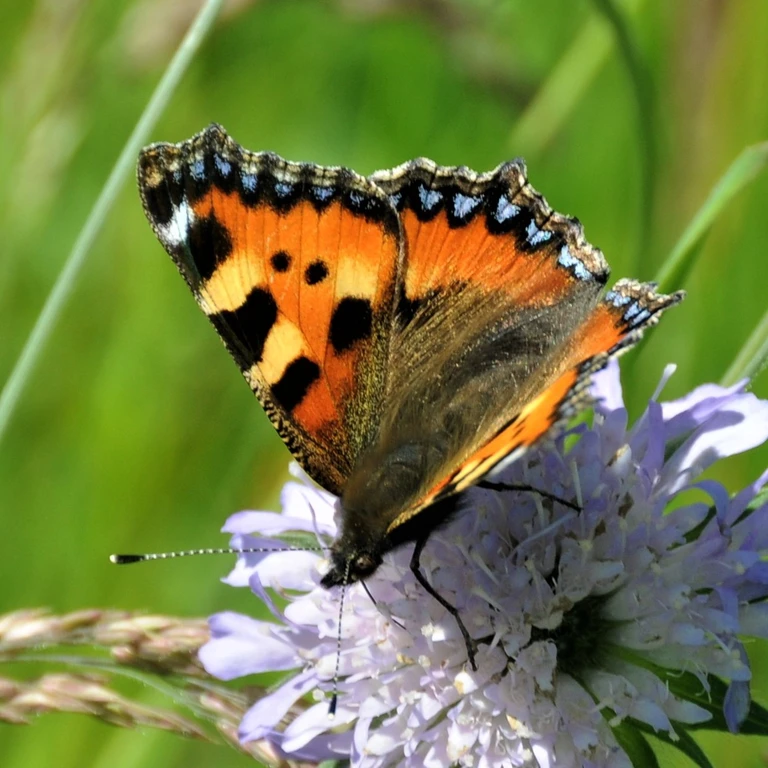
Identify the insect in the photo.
Aglais urticae
